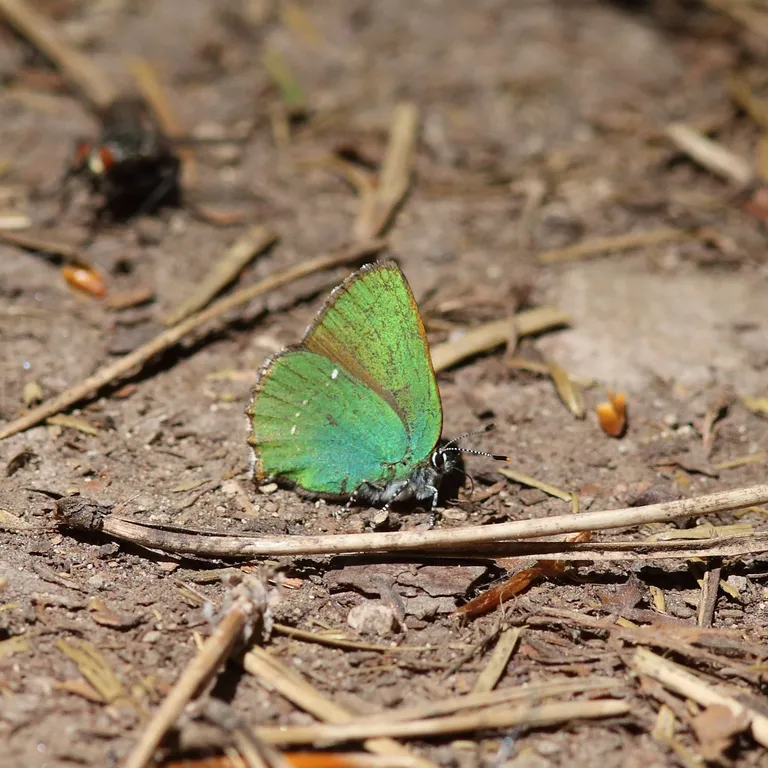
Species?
Callophrys rubi
